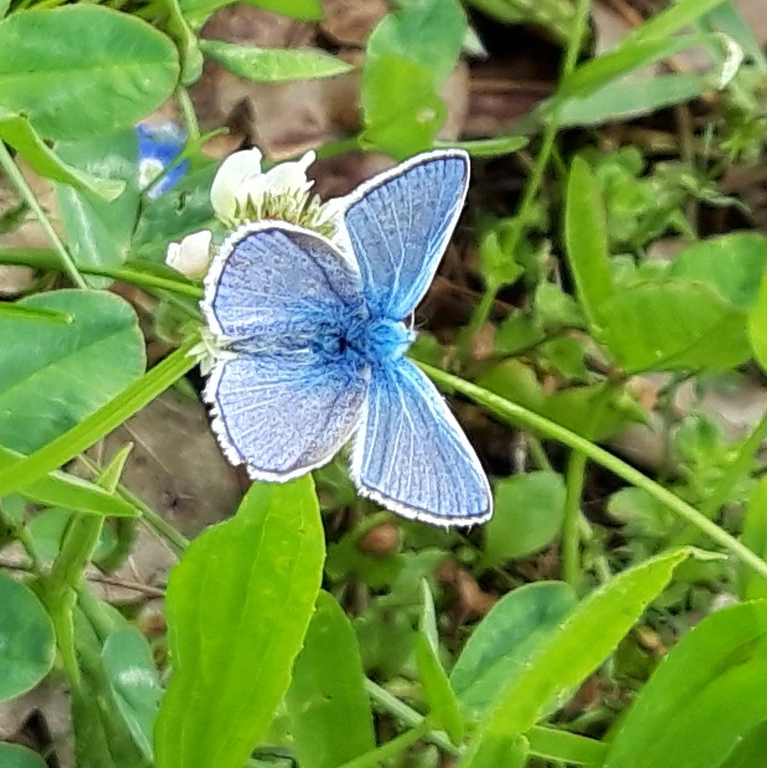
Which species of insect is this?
Polyommatus icarus
